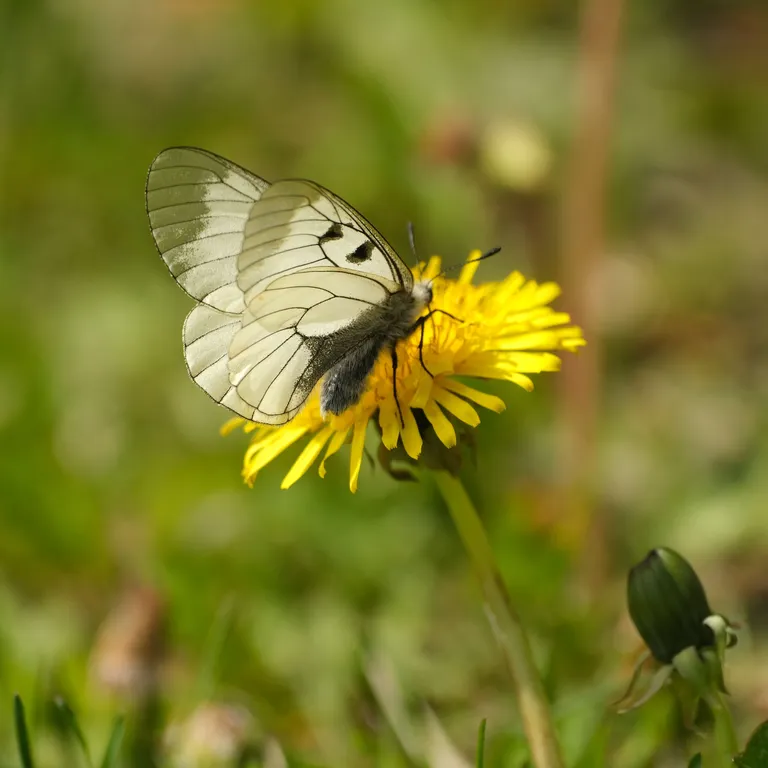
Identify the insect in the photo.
Parnassius mnemosyne
